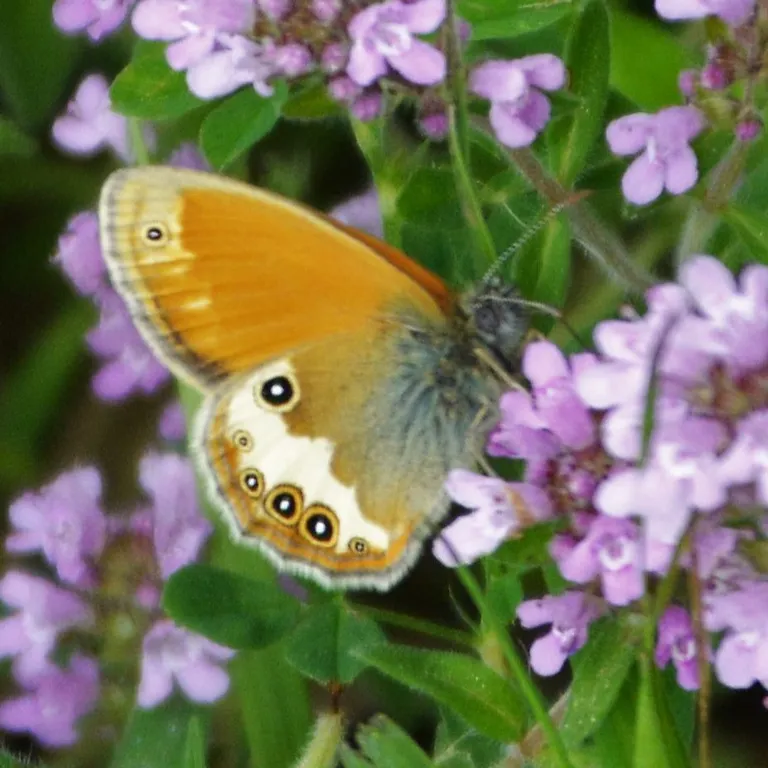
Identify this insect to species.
Coenonympha arcania
